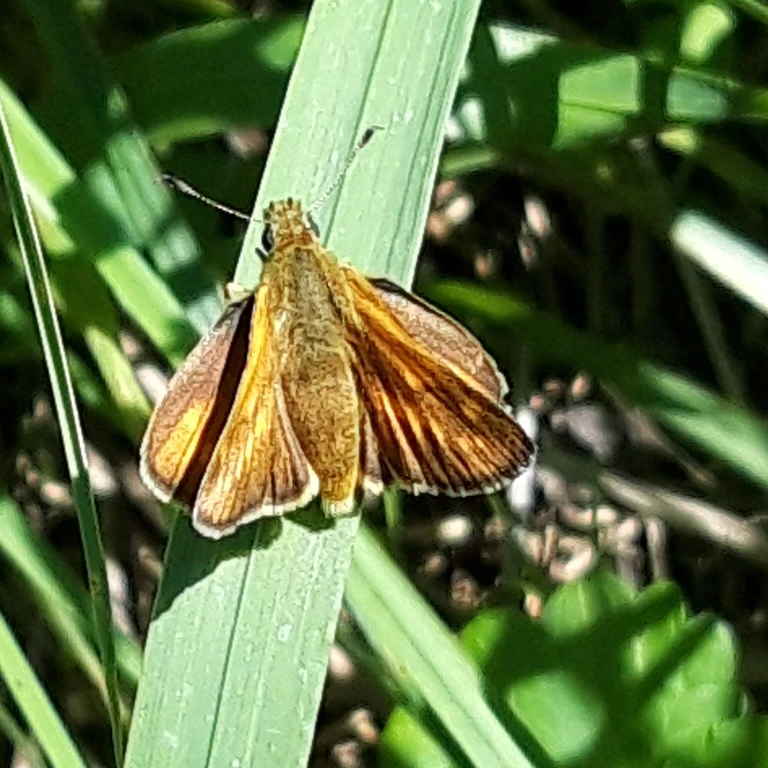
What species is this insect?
Ochlodes sylvanus (also Ochlodes venata)
